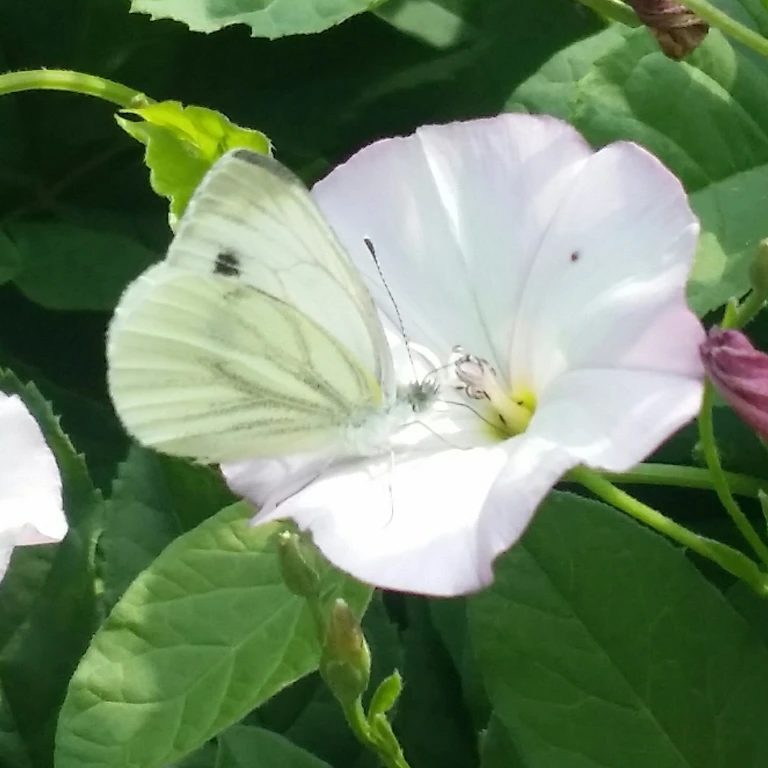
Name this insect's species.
Pieris napi
